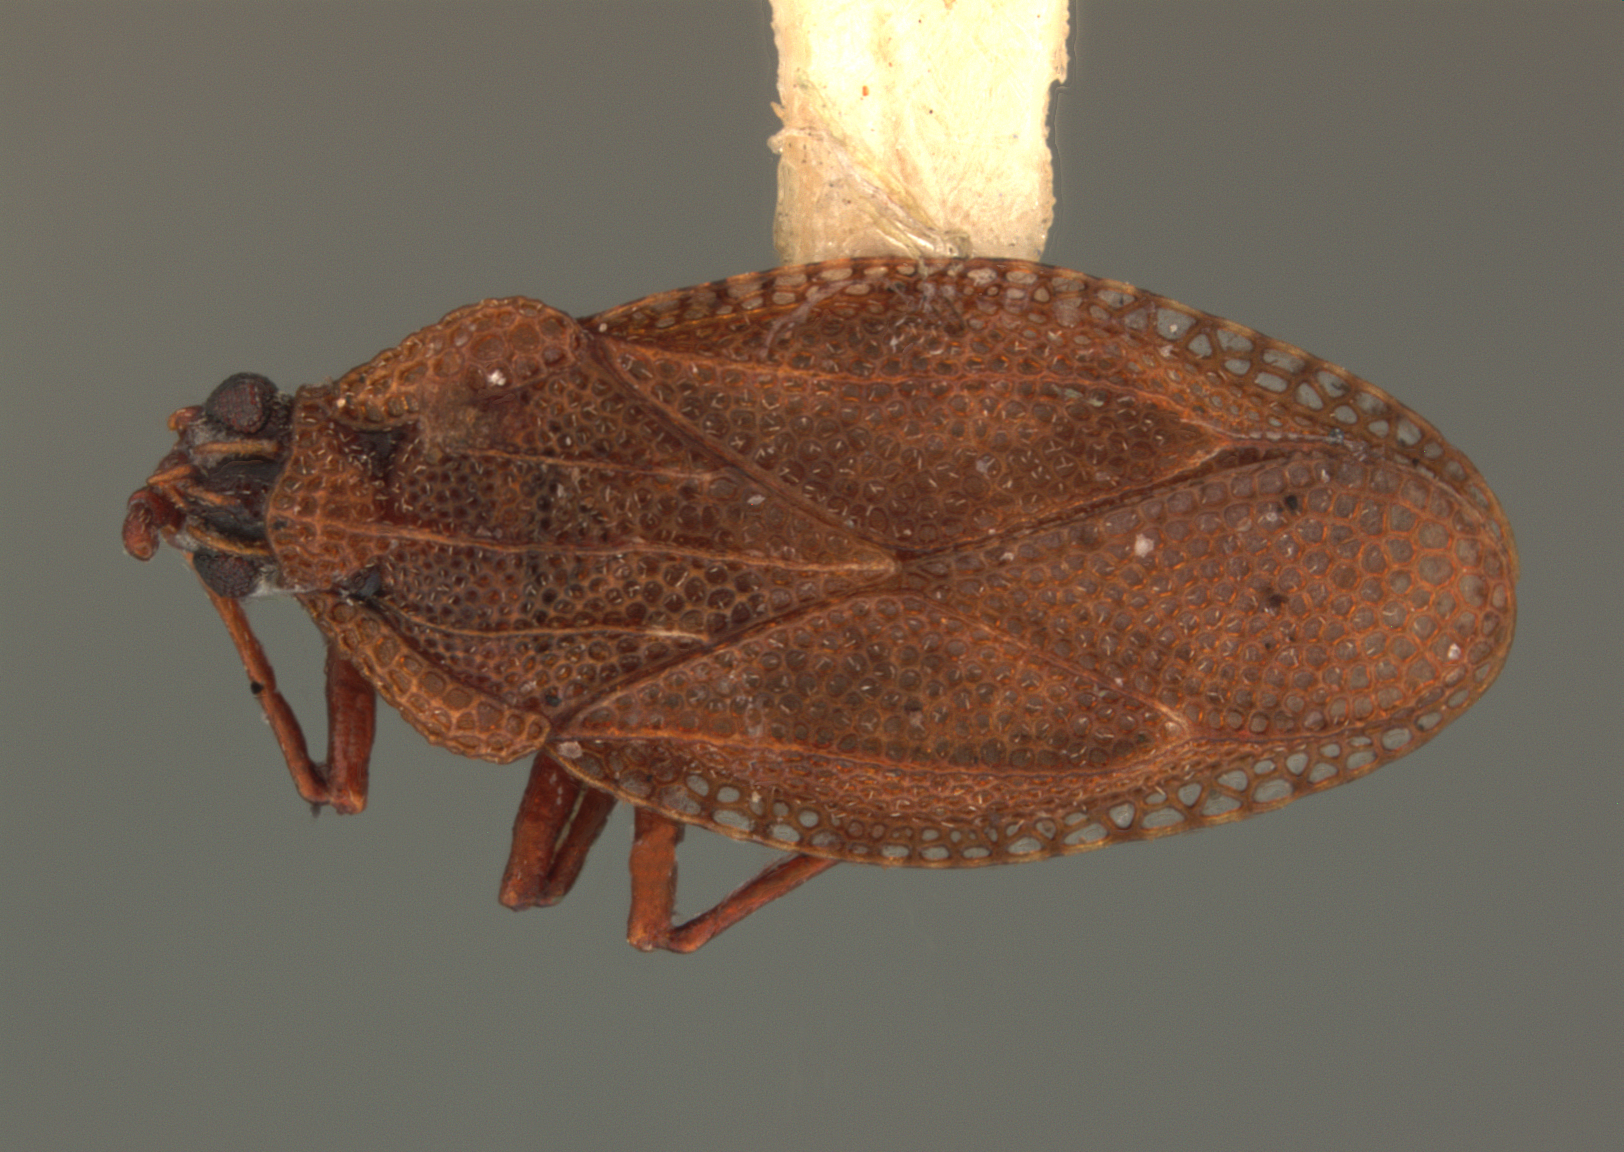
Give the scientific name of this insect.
Physatocheila veteris
